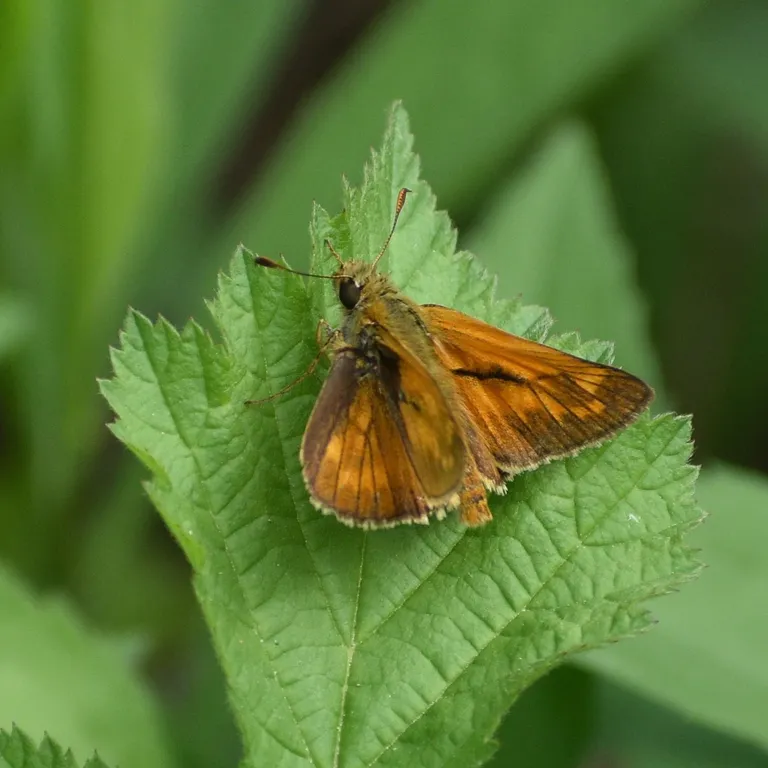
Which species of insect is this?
Ochlodes sylvanus (also Ochlodes venata)
